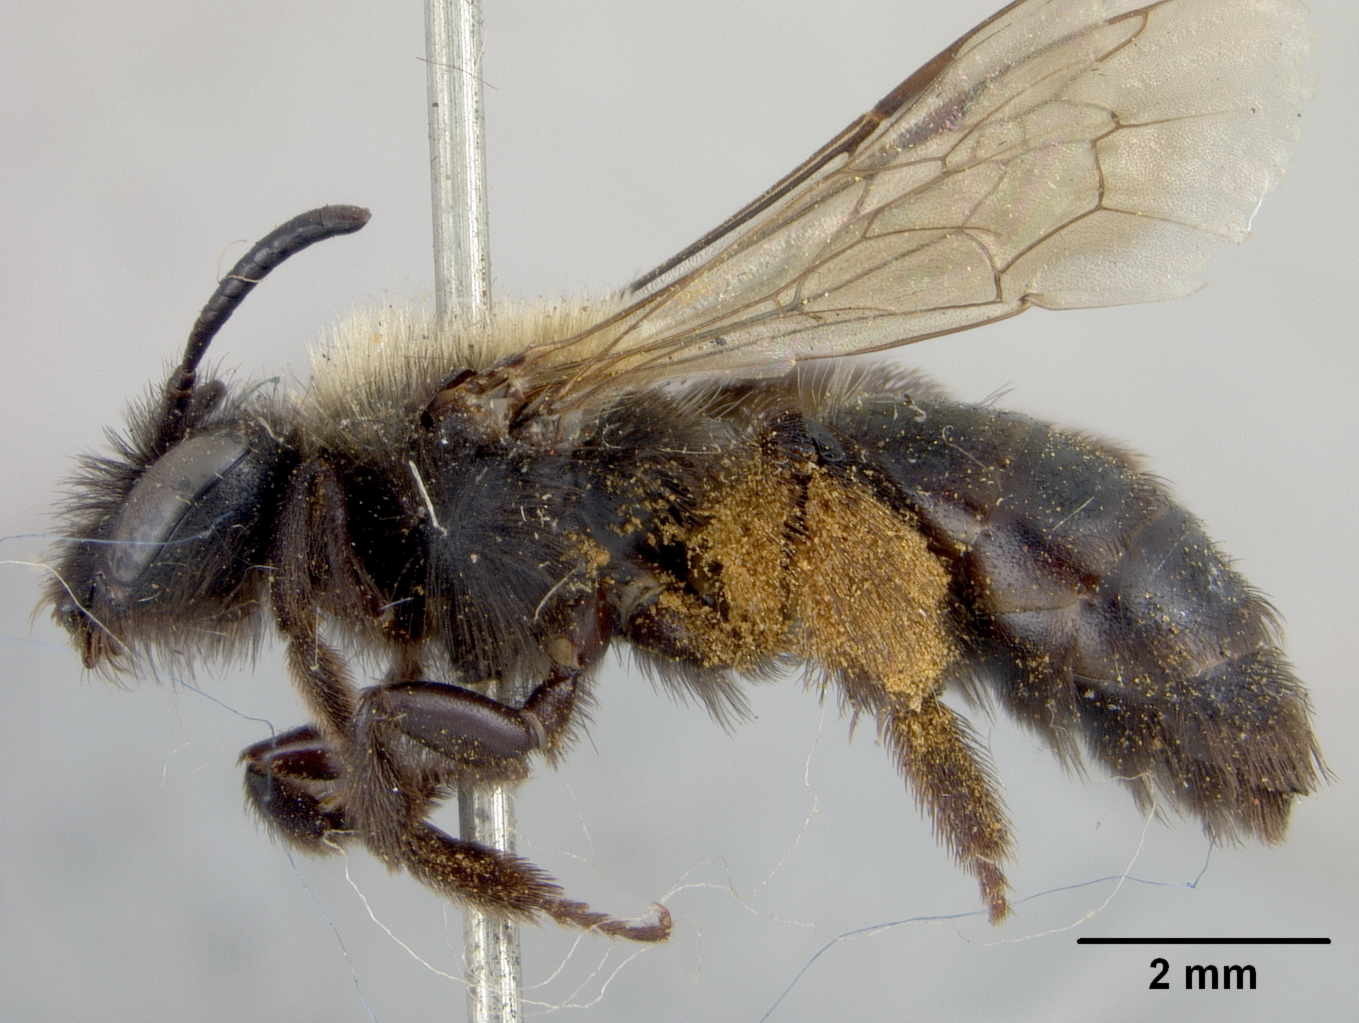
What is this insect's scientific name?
Andrena merriami
